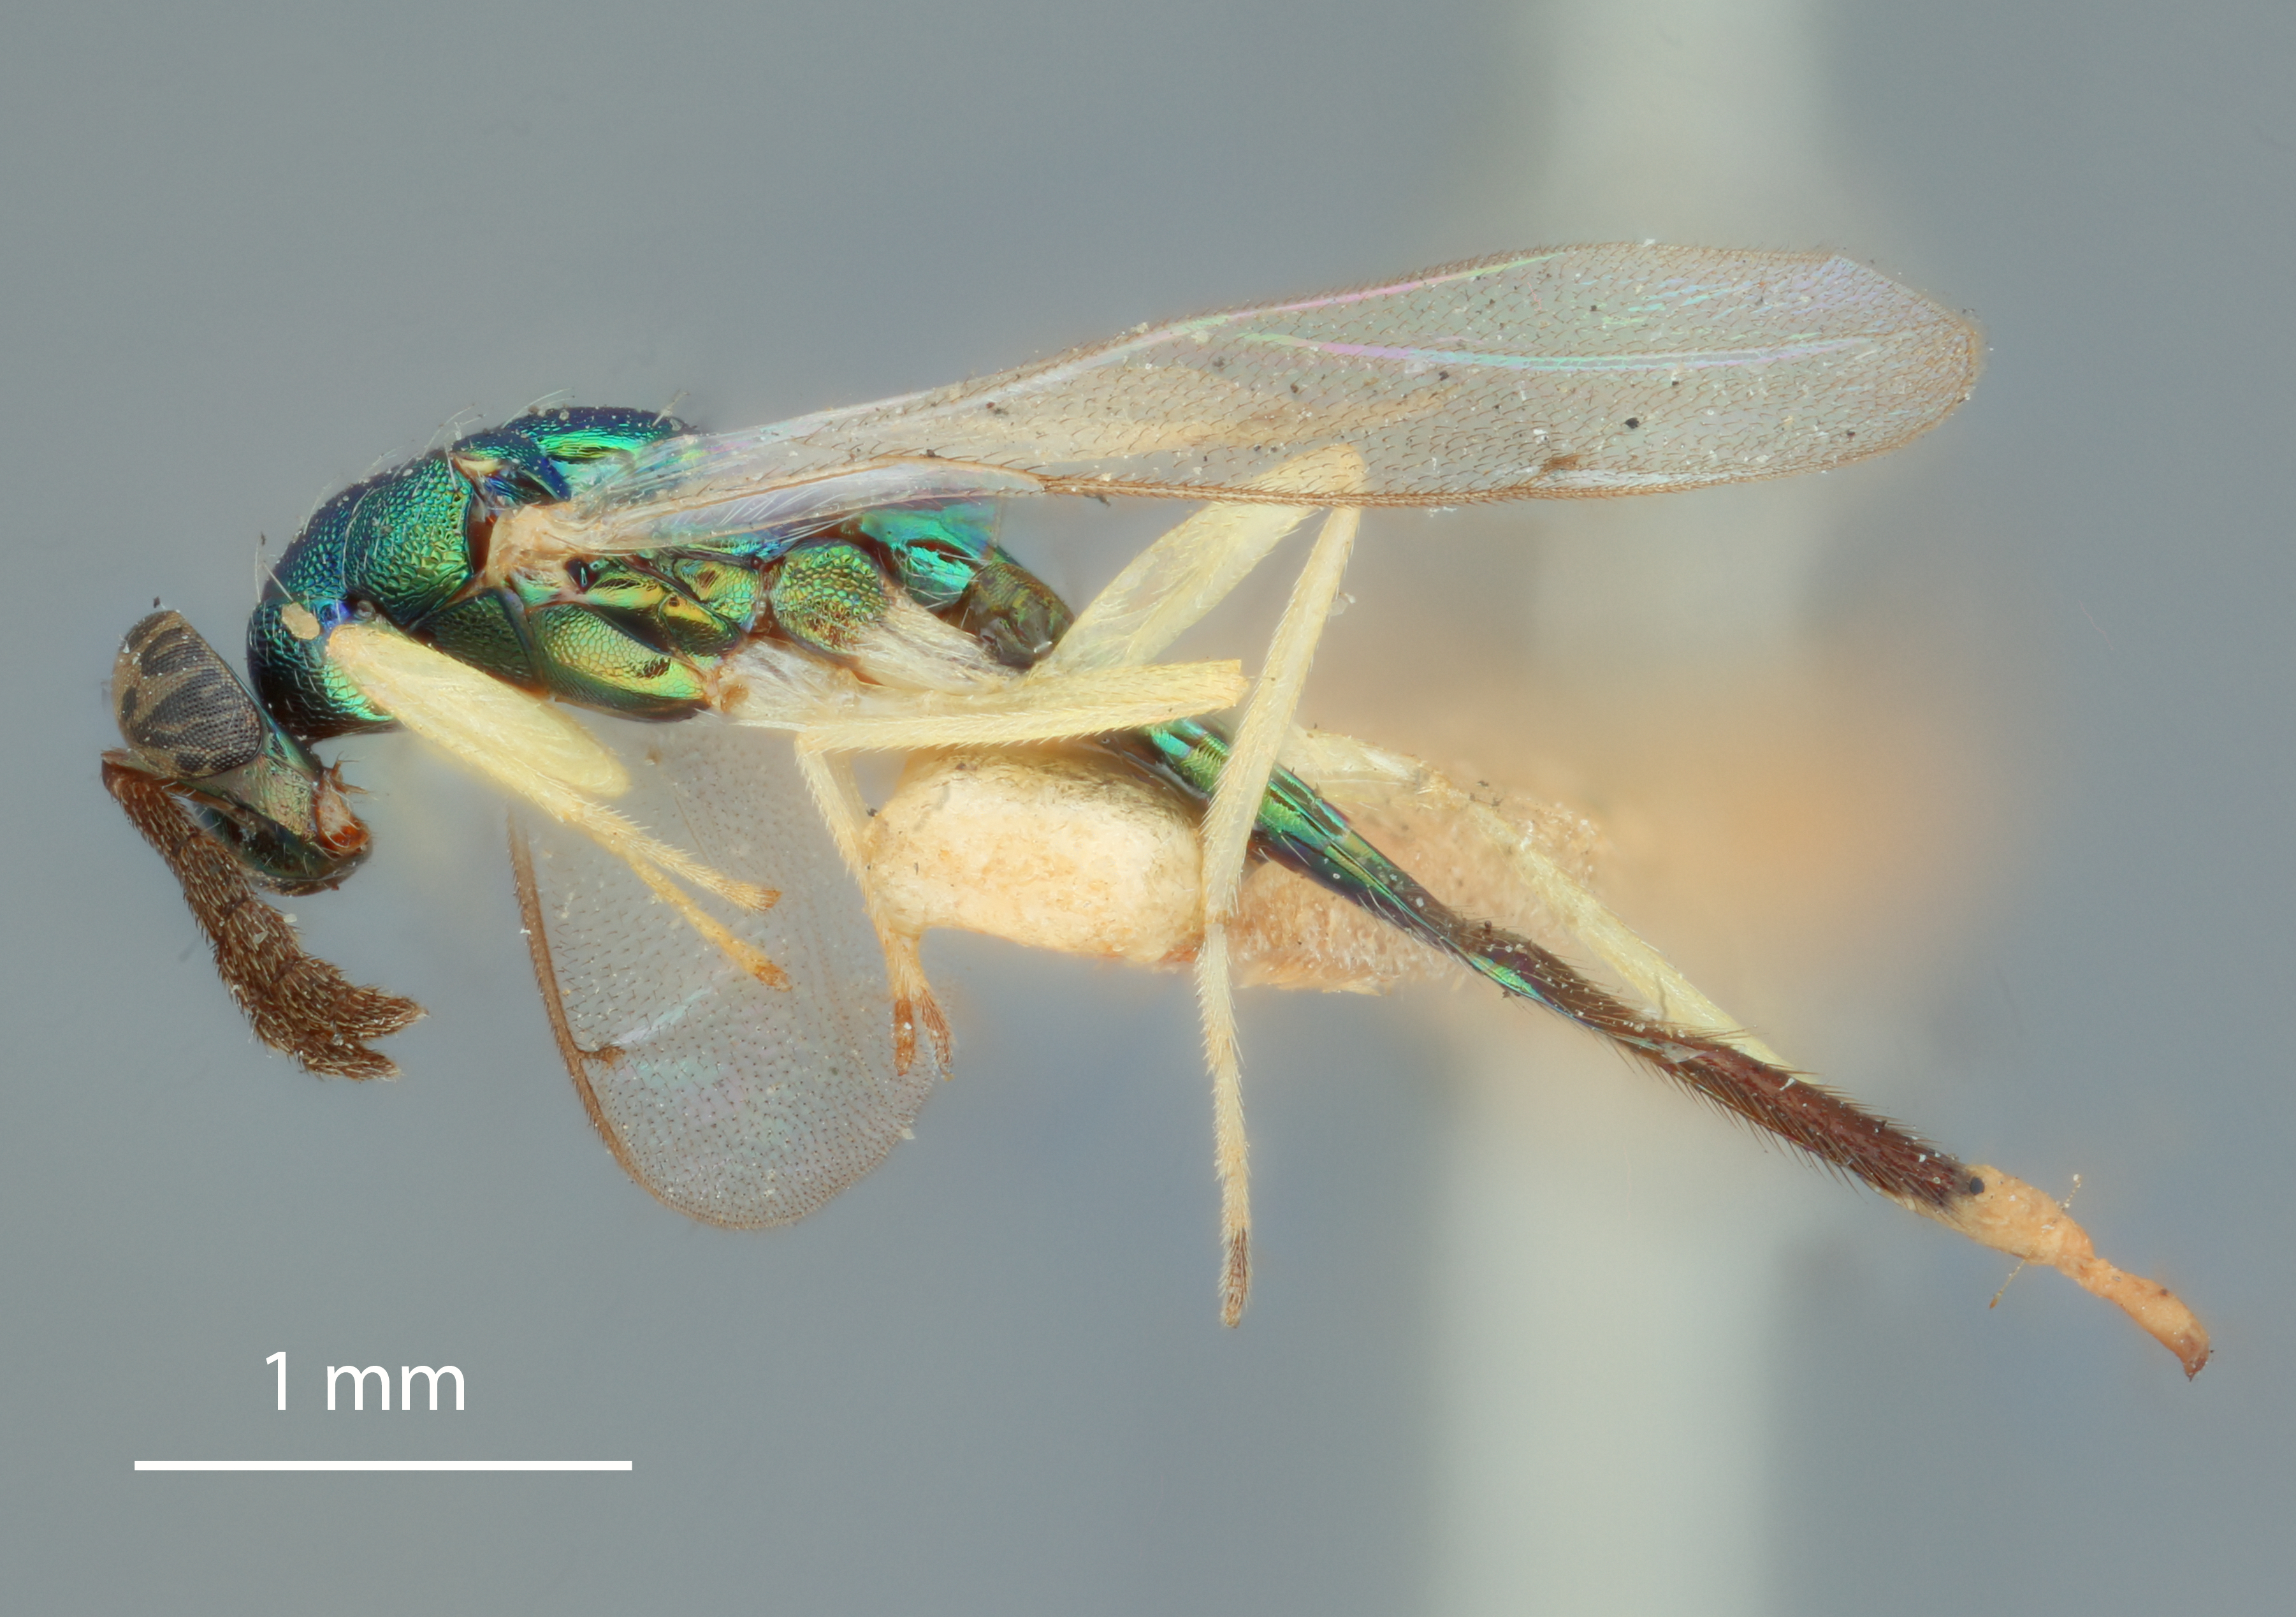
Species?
Sympiesis dolichogaster
